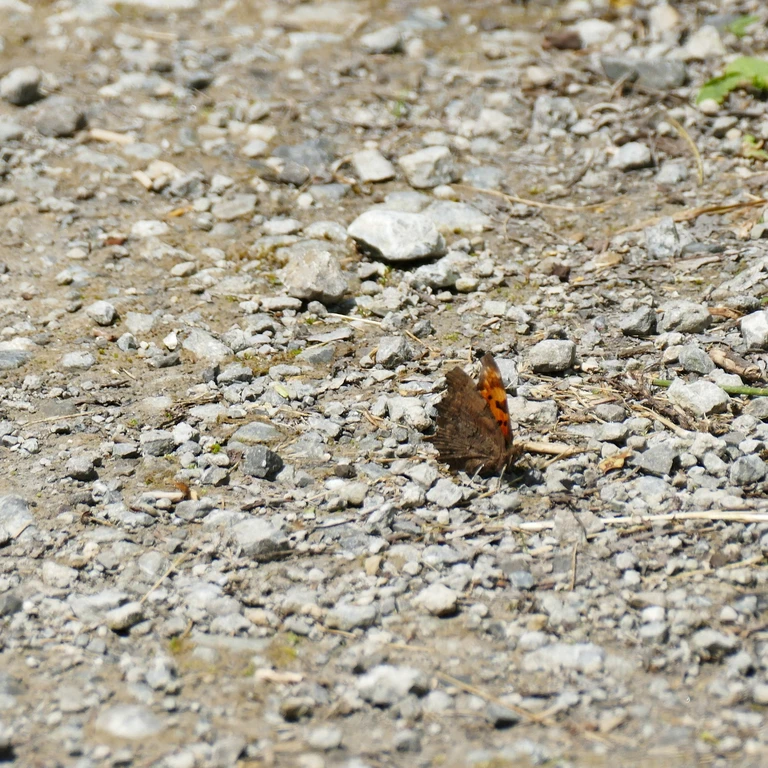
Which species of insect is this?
Polygonia c-album
